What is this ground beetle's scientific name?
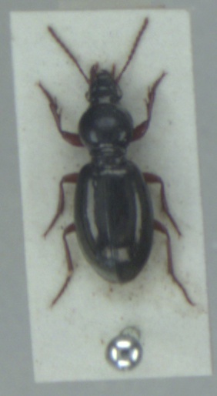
Miscodera arctica
